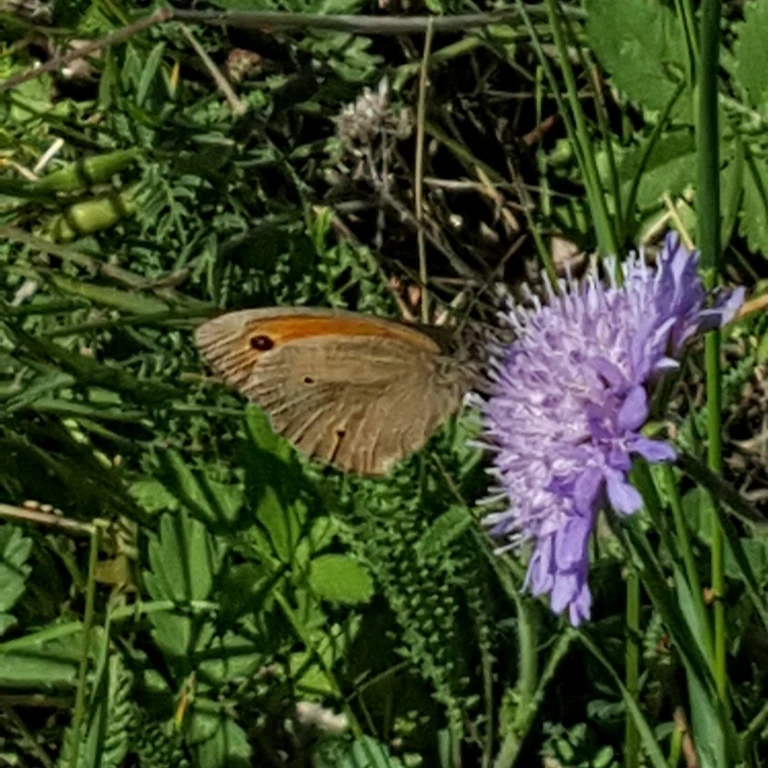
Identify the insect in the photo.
Maniola jurtina
